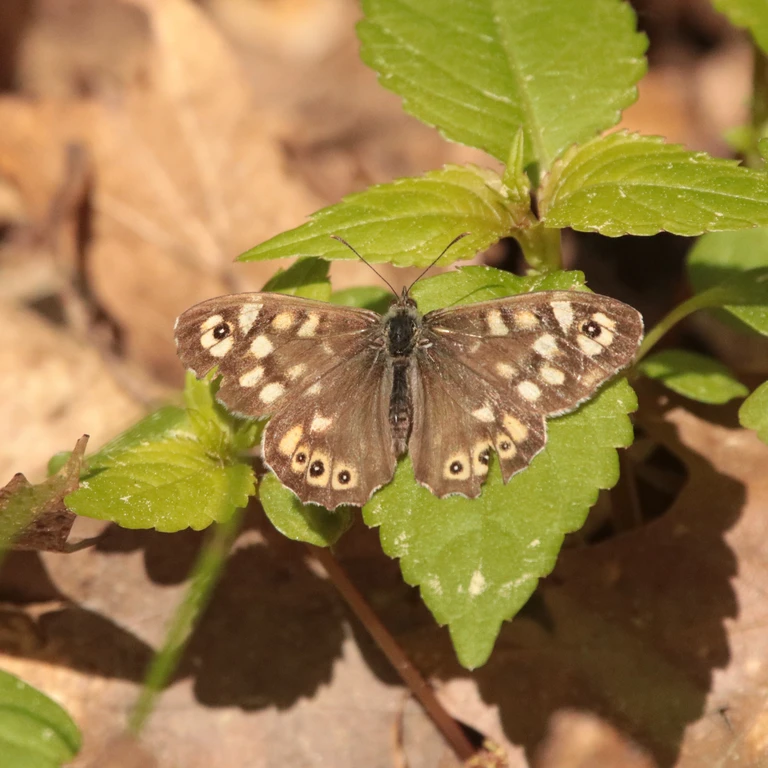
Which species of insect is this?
Pararge aegeria
